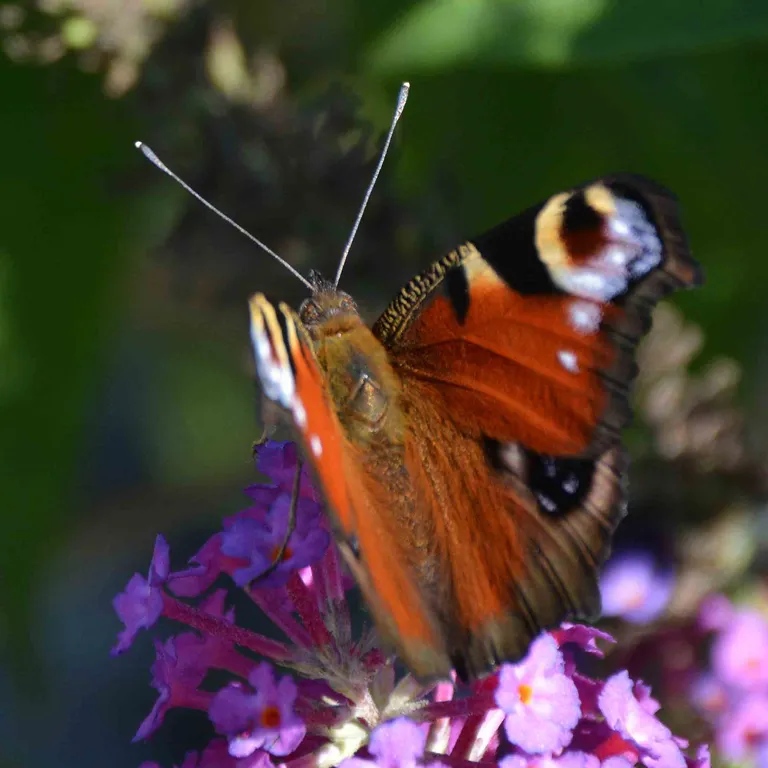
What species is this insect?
Aglais io
